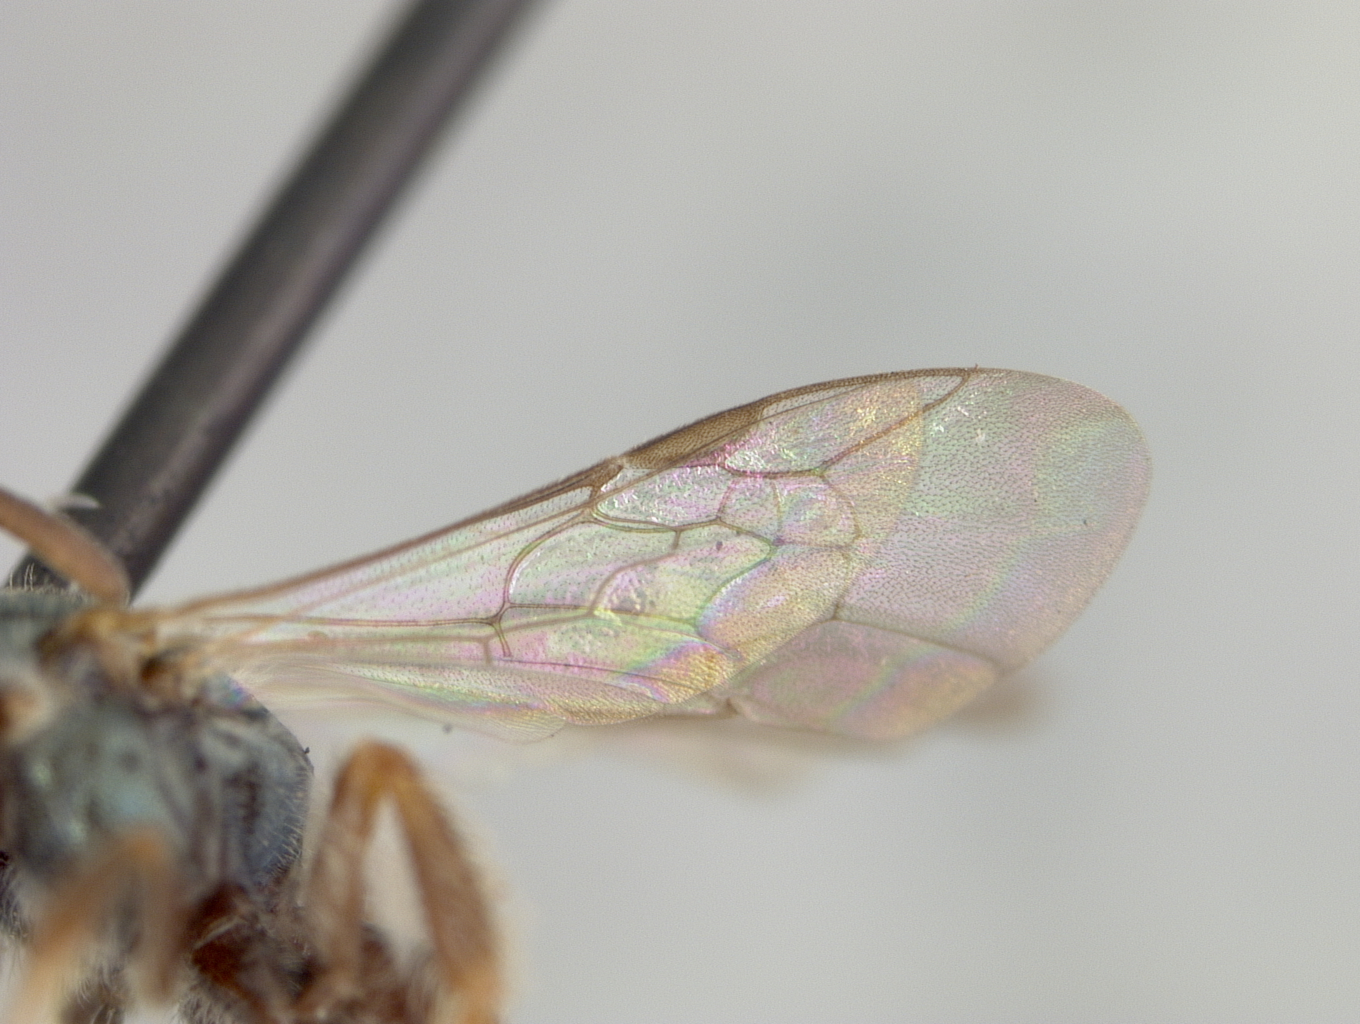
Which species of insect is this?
Halictus hiemalis
